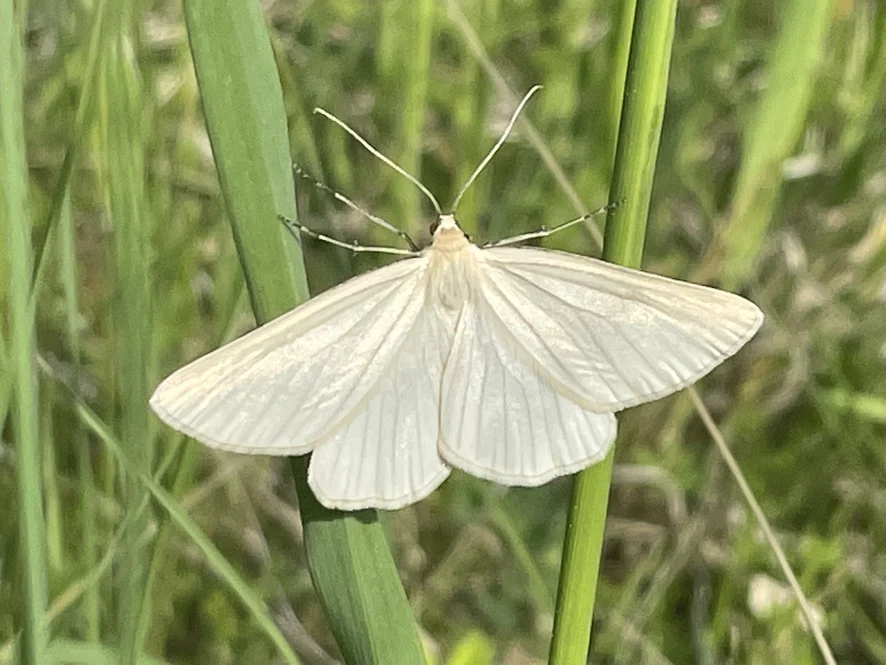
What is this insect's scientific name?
Siona lineata
